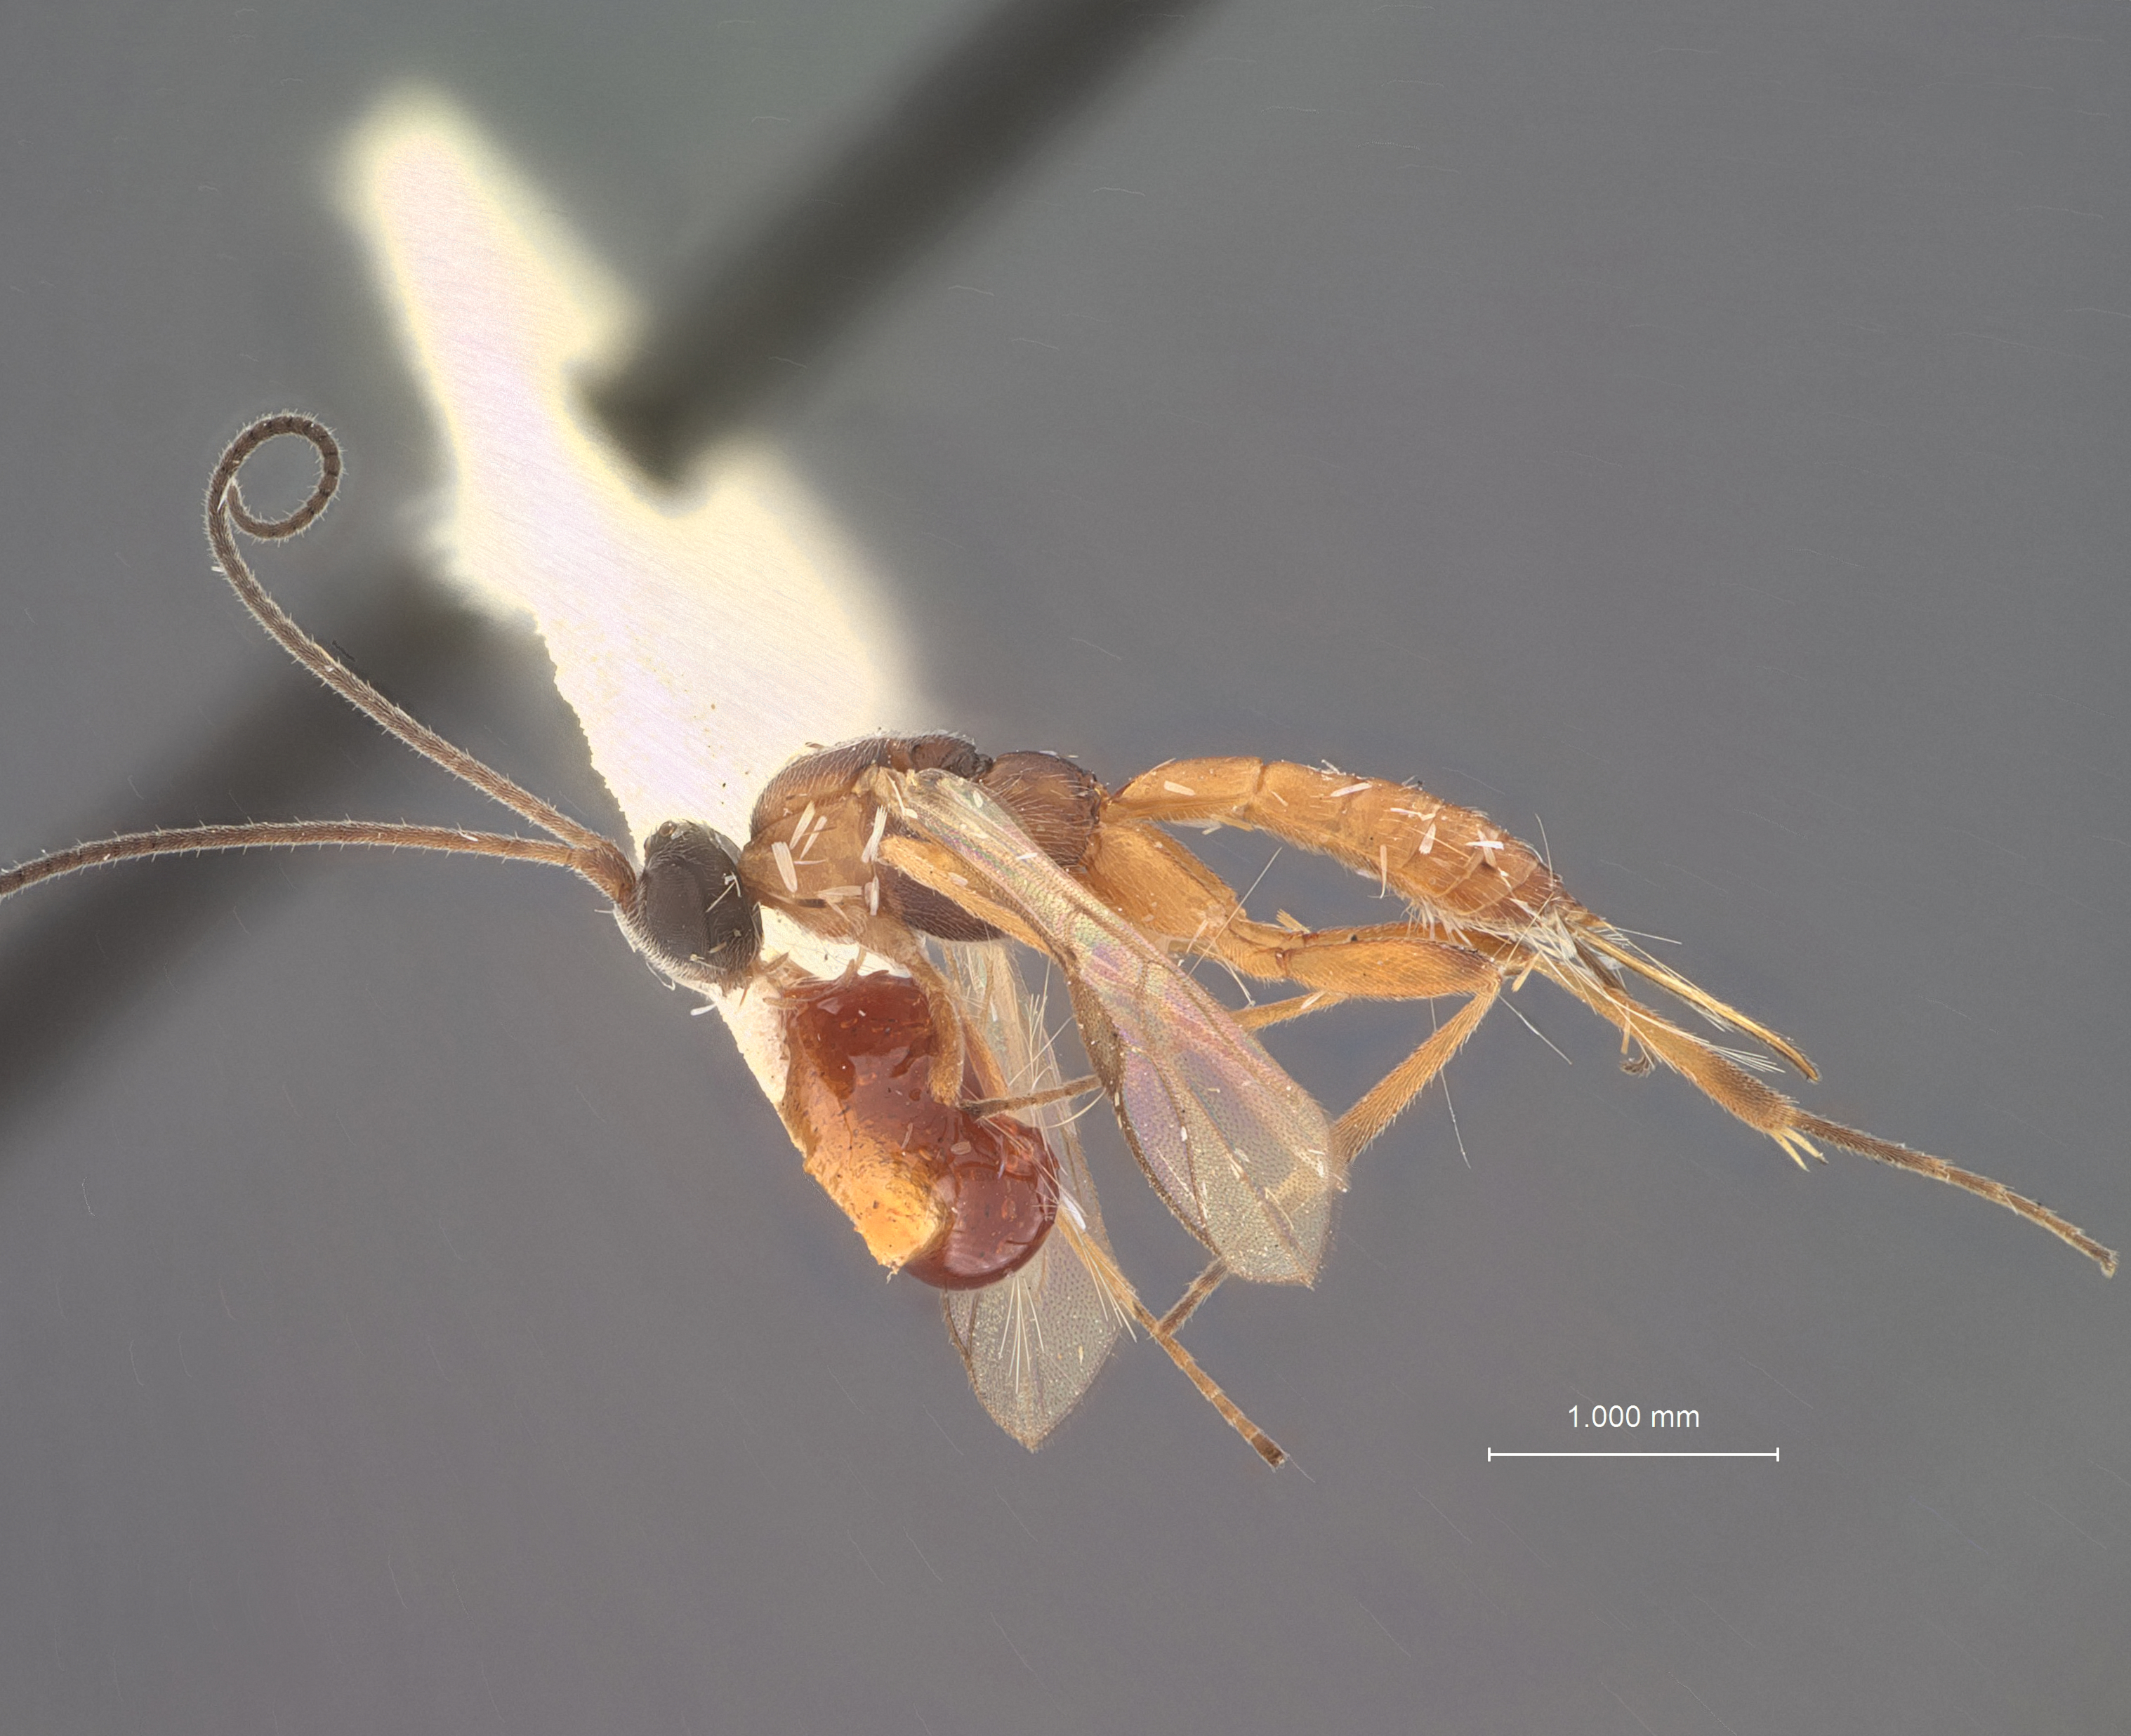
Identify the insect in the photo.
Orgilus momphae
